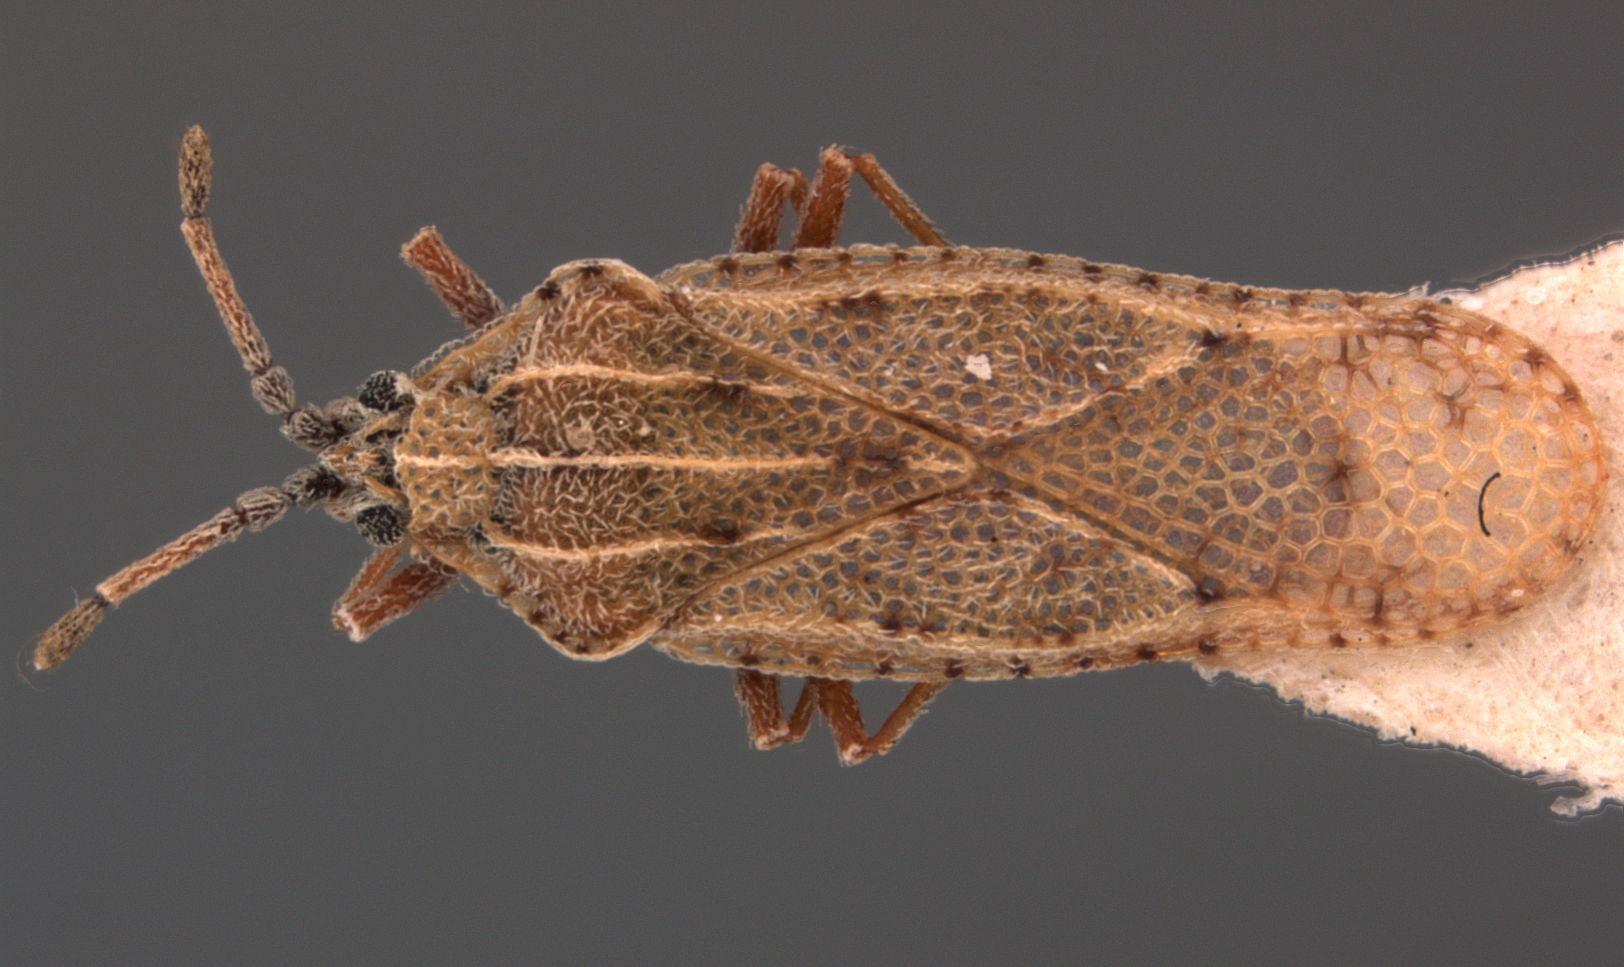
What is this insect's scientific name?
Tingis aegyptiaca
